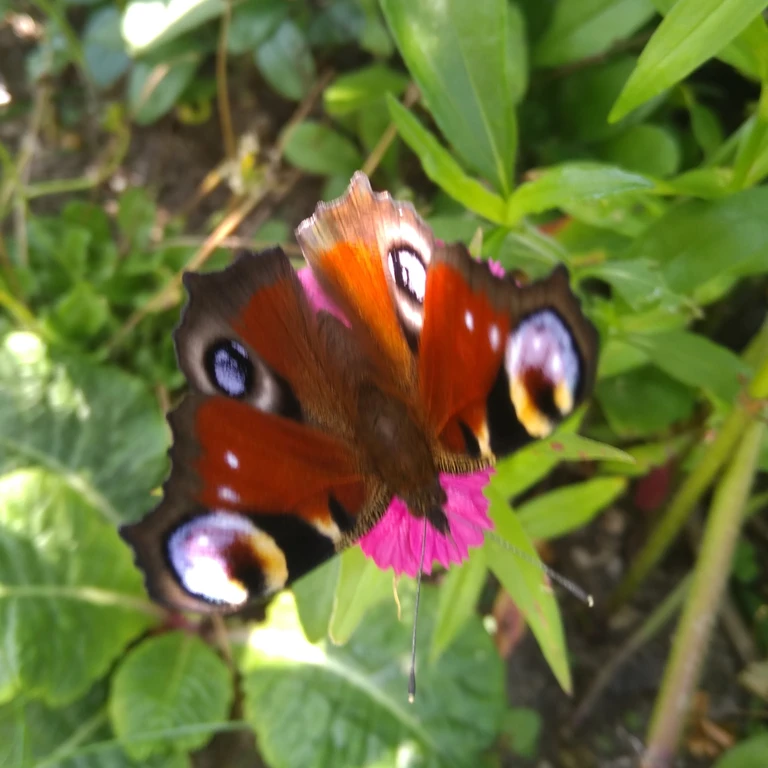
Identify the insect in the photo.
Aglais io
